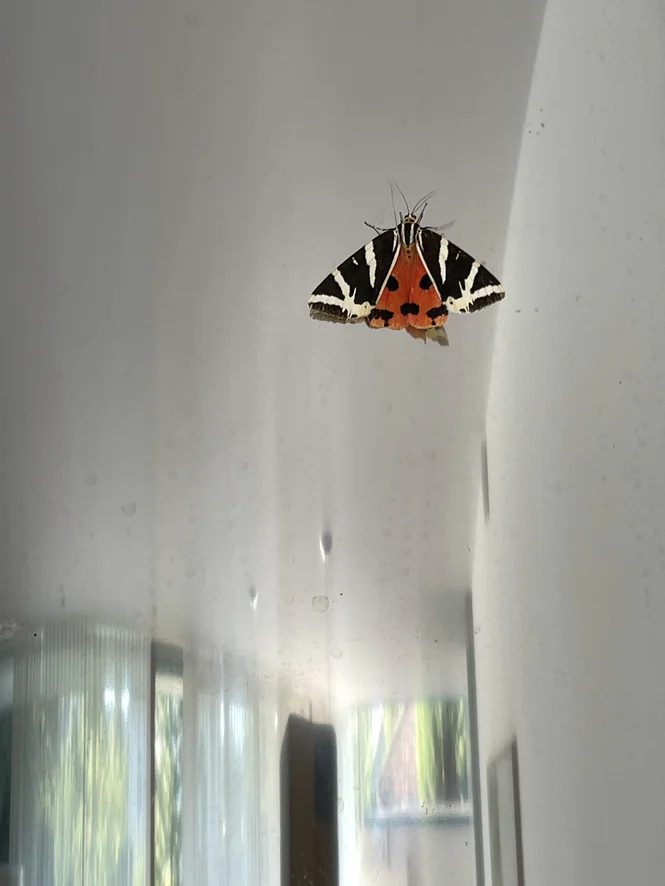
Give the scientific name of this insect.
Euplagia quadripunctaria
